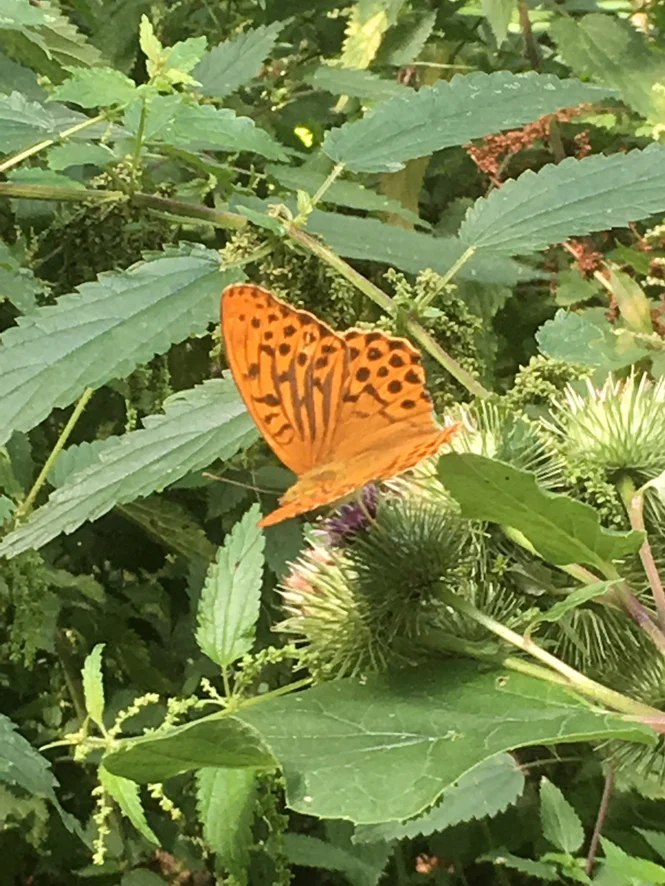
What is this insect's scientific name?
Argynnis paphia
